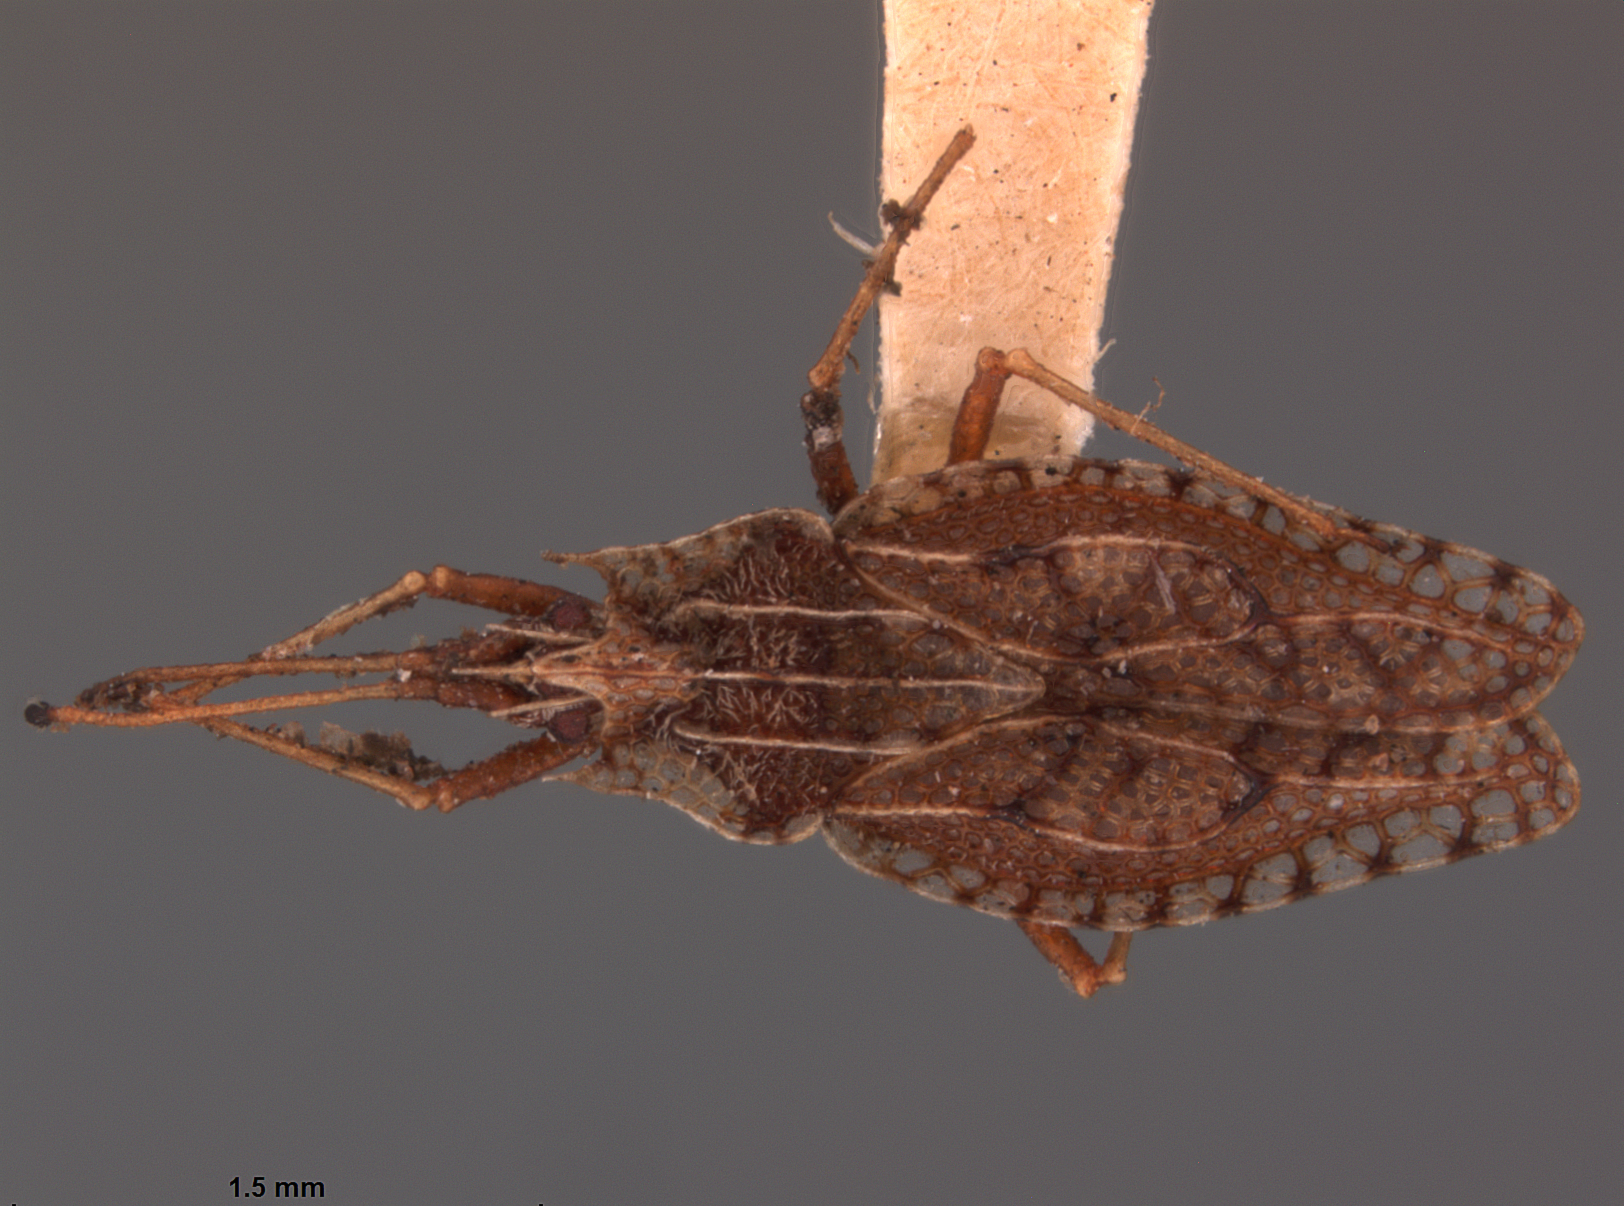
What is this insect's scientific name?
Zatingis extraria
